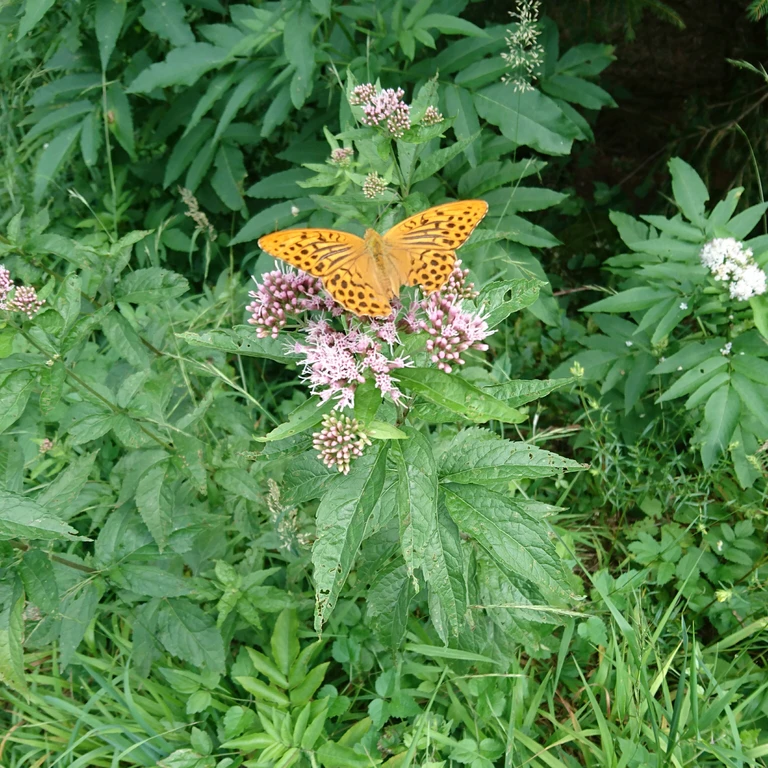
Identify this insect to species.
Argynnis paphia
